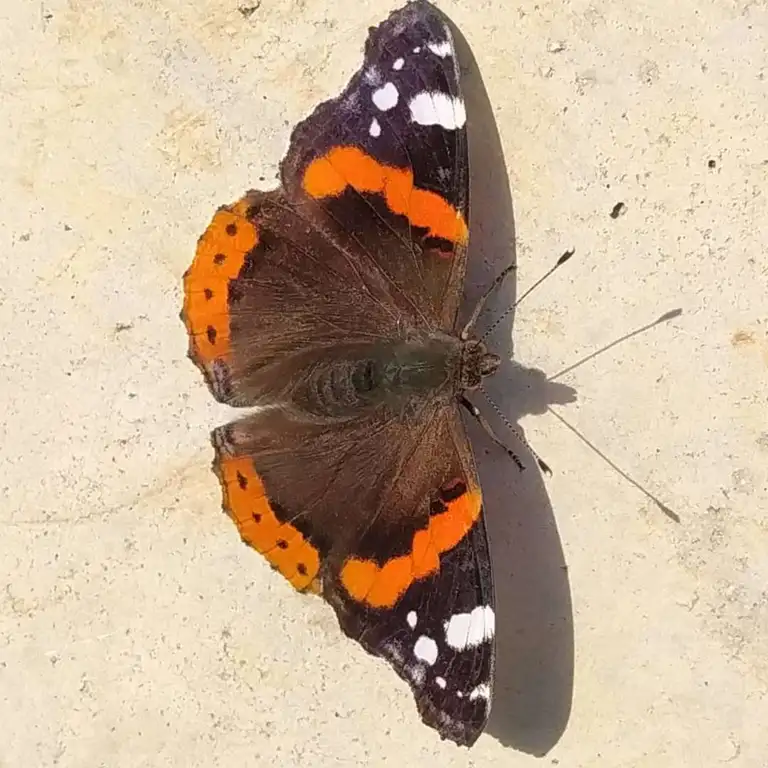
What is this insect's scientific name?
Vanessa atalanta
